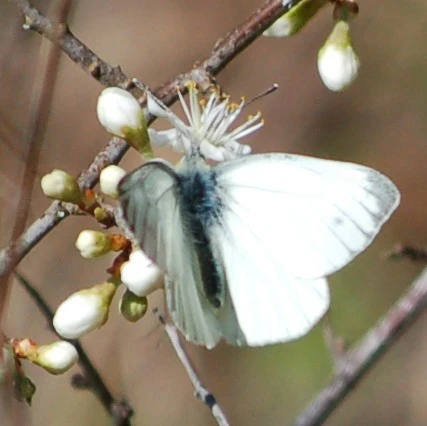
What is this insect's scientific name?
Pieris napi
